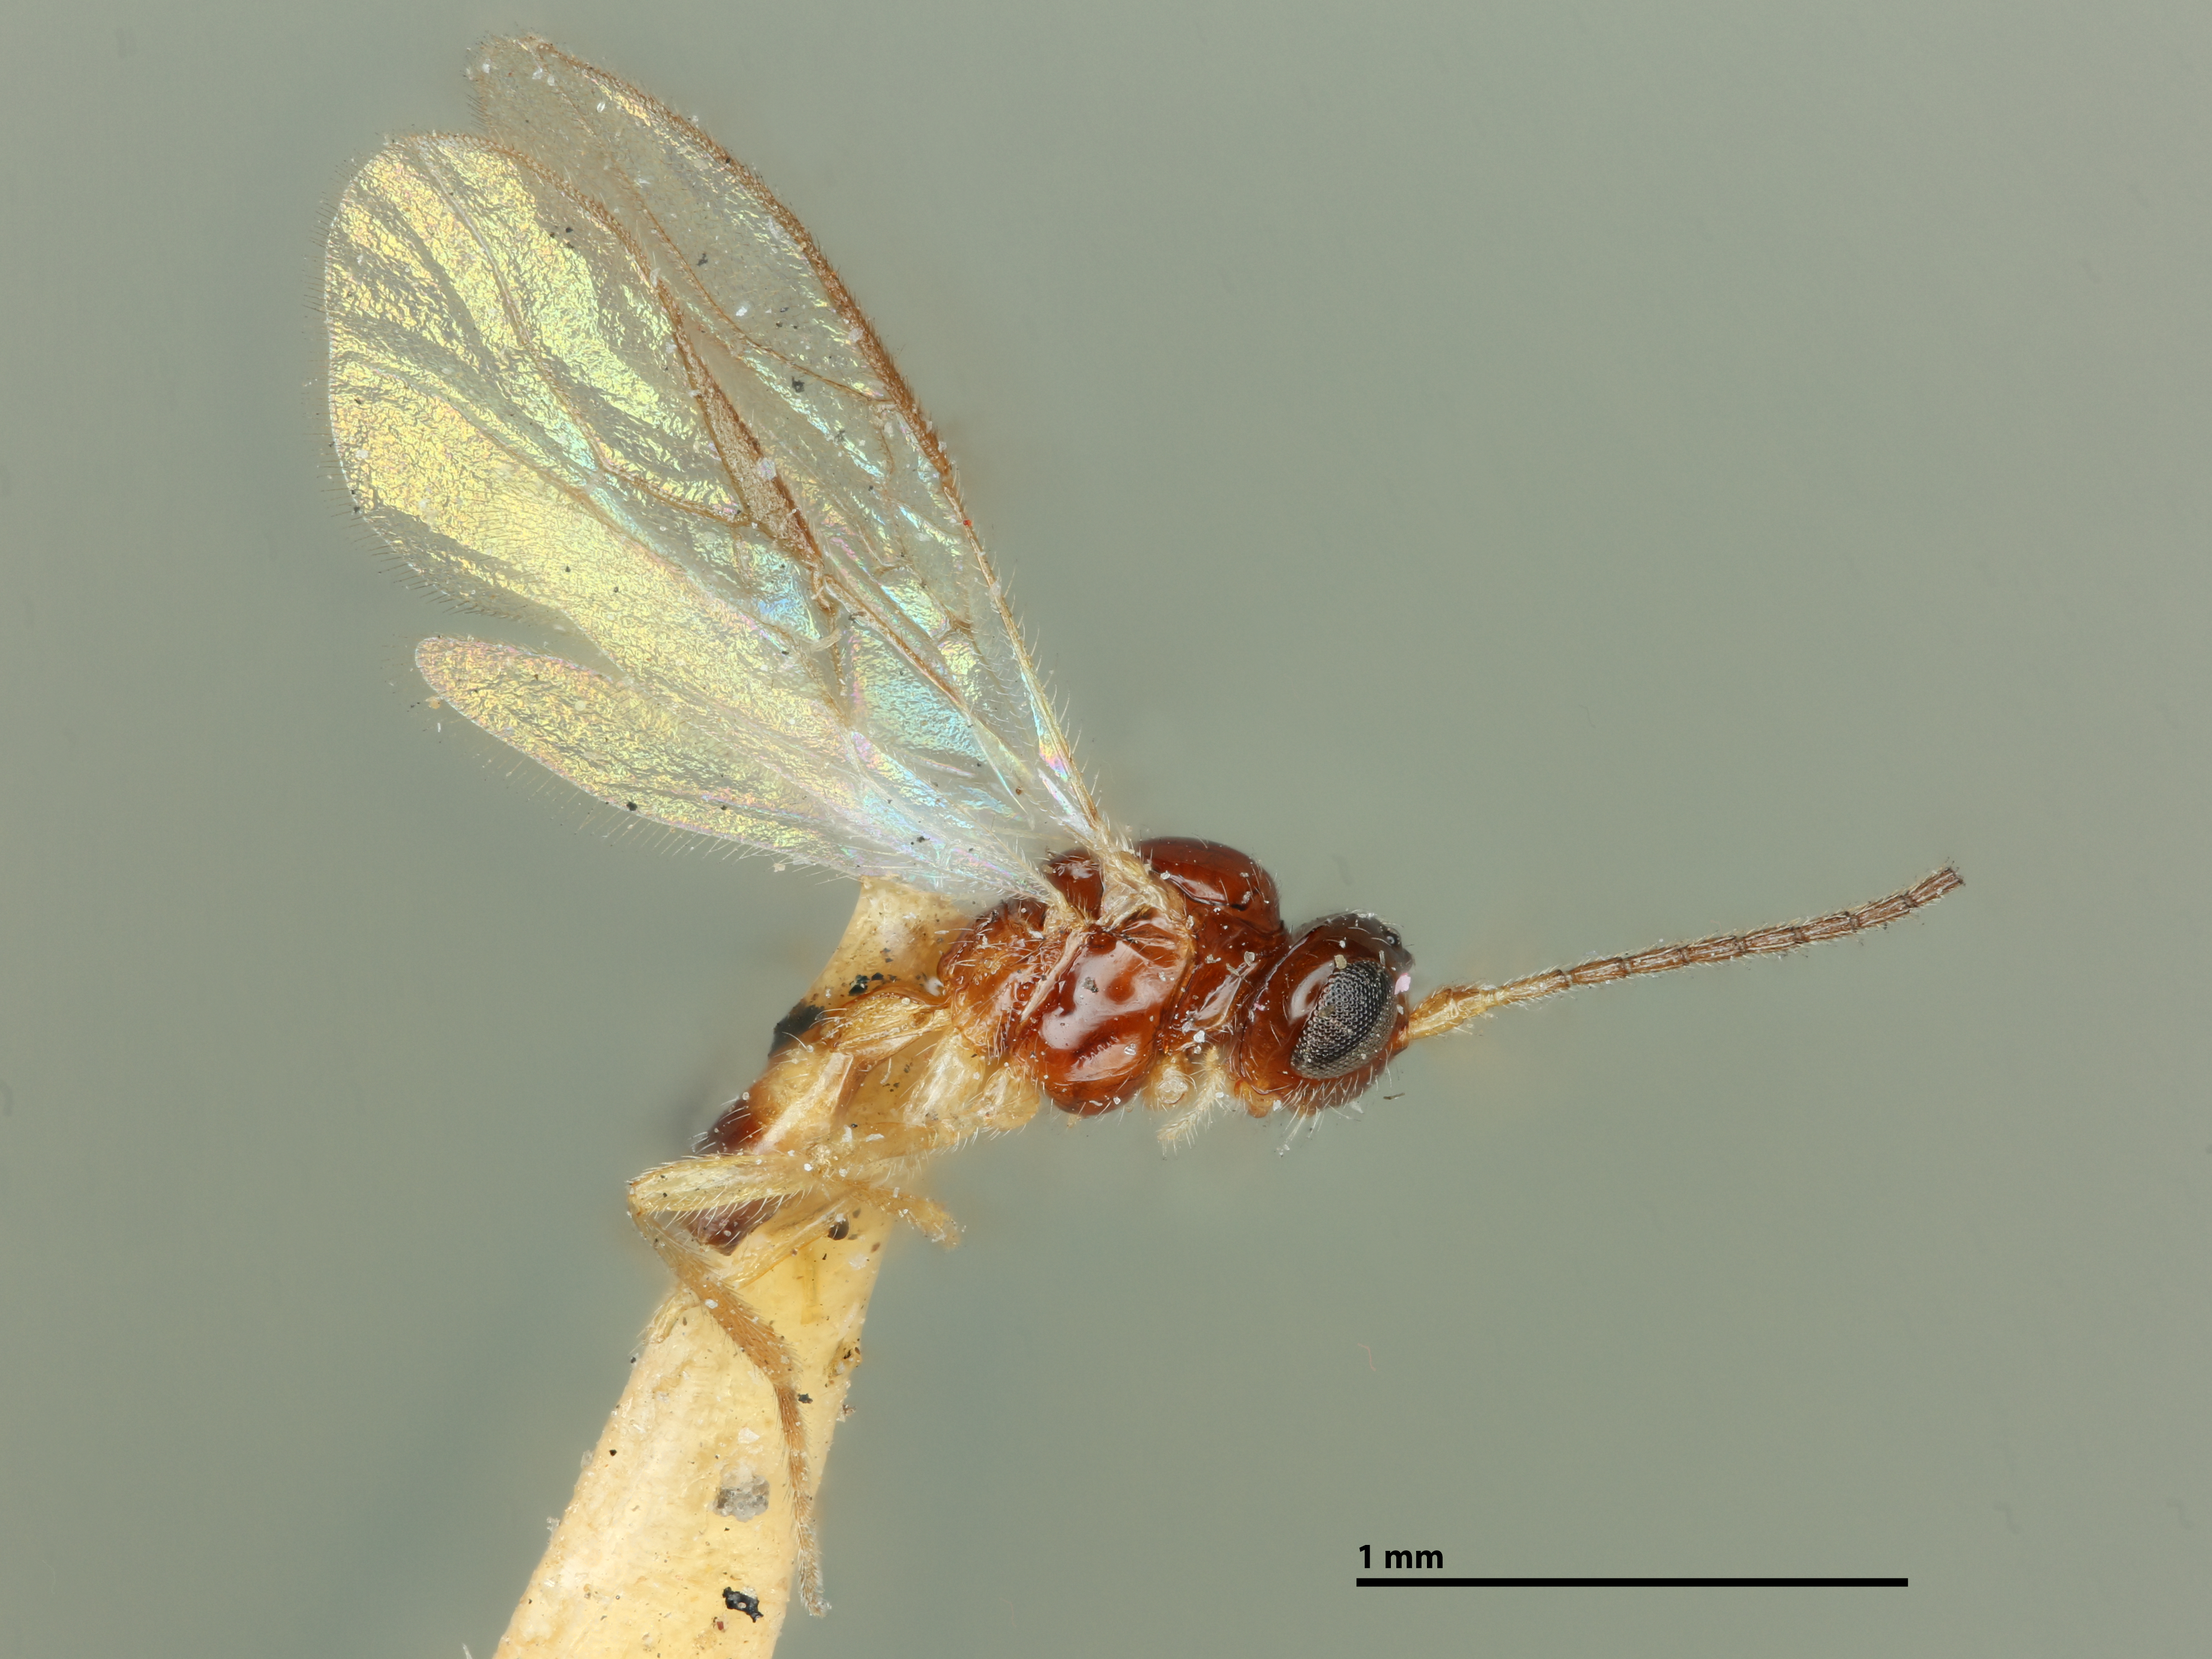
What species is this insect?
Adelura dimidiata
